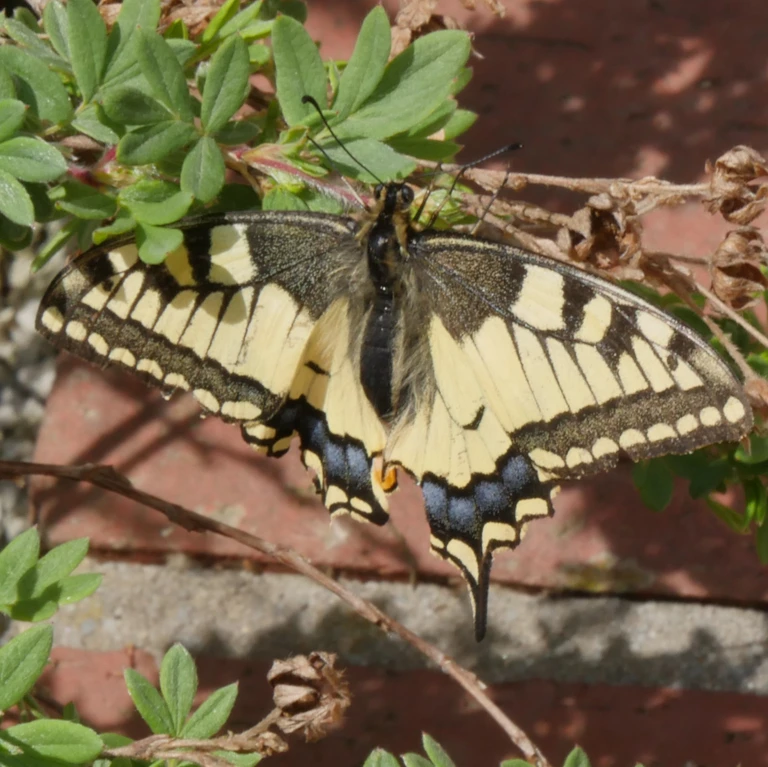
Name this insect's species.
Papilio machaon
